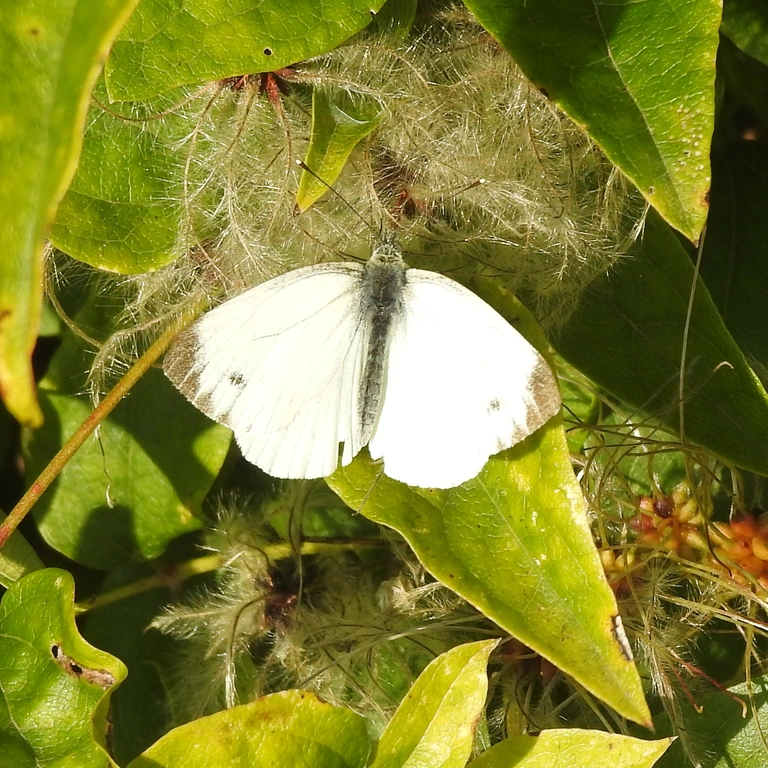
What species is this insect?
Pieris napi
